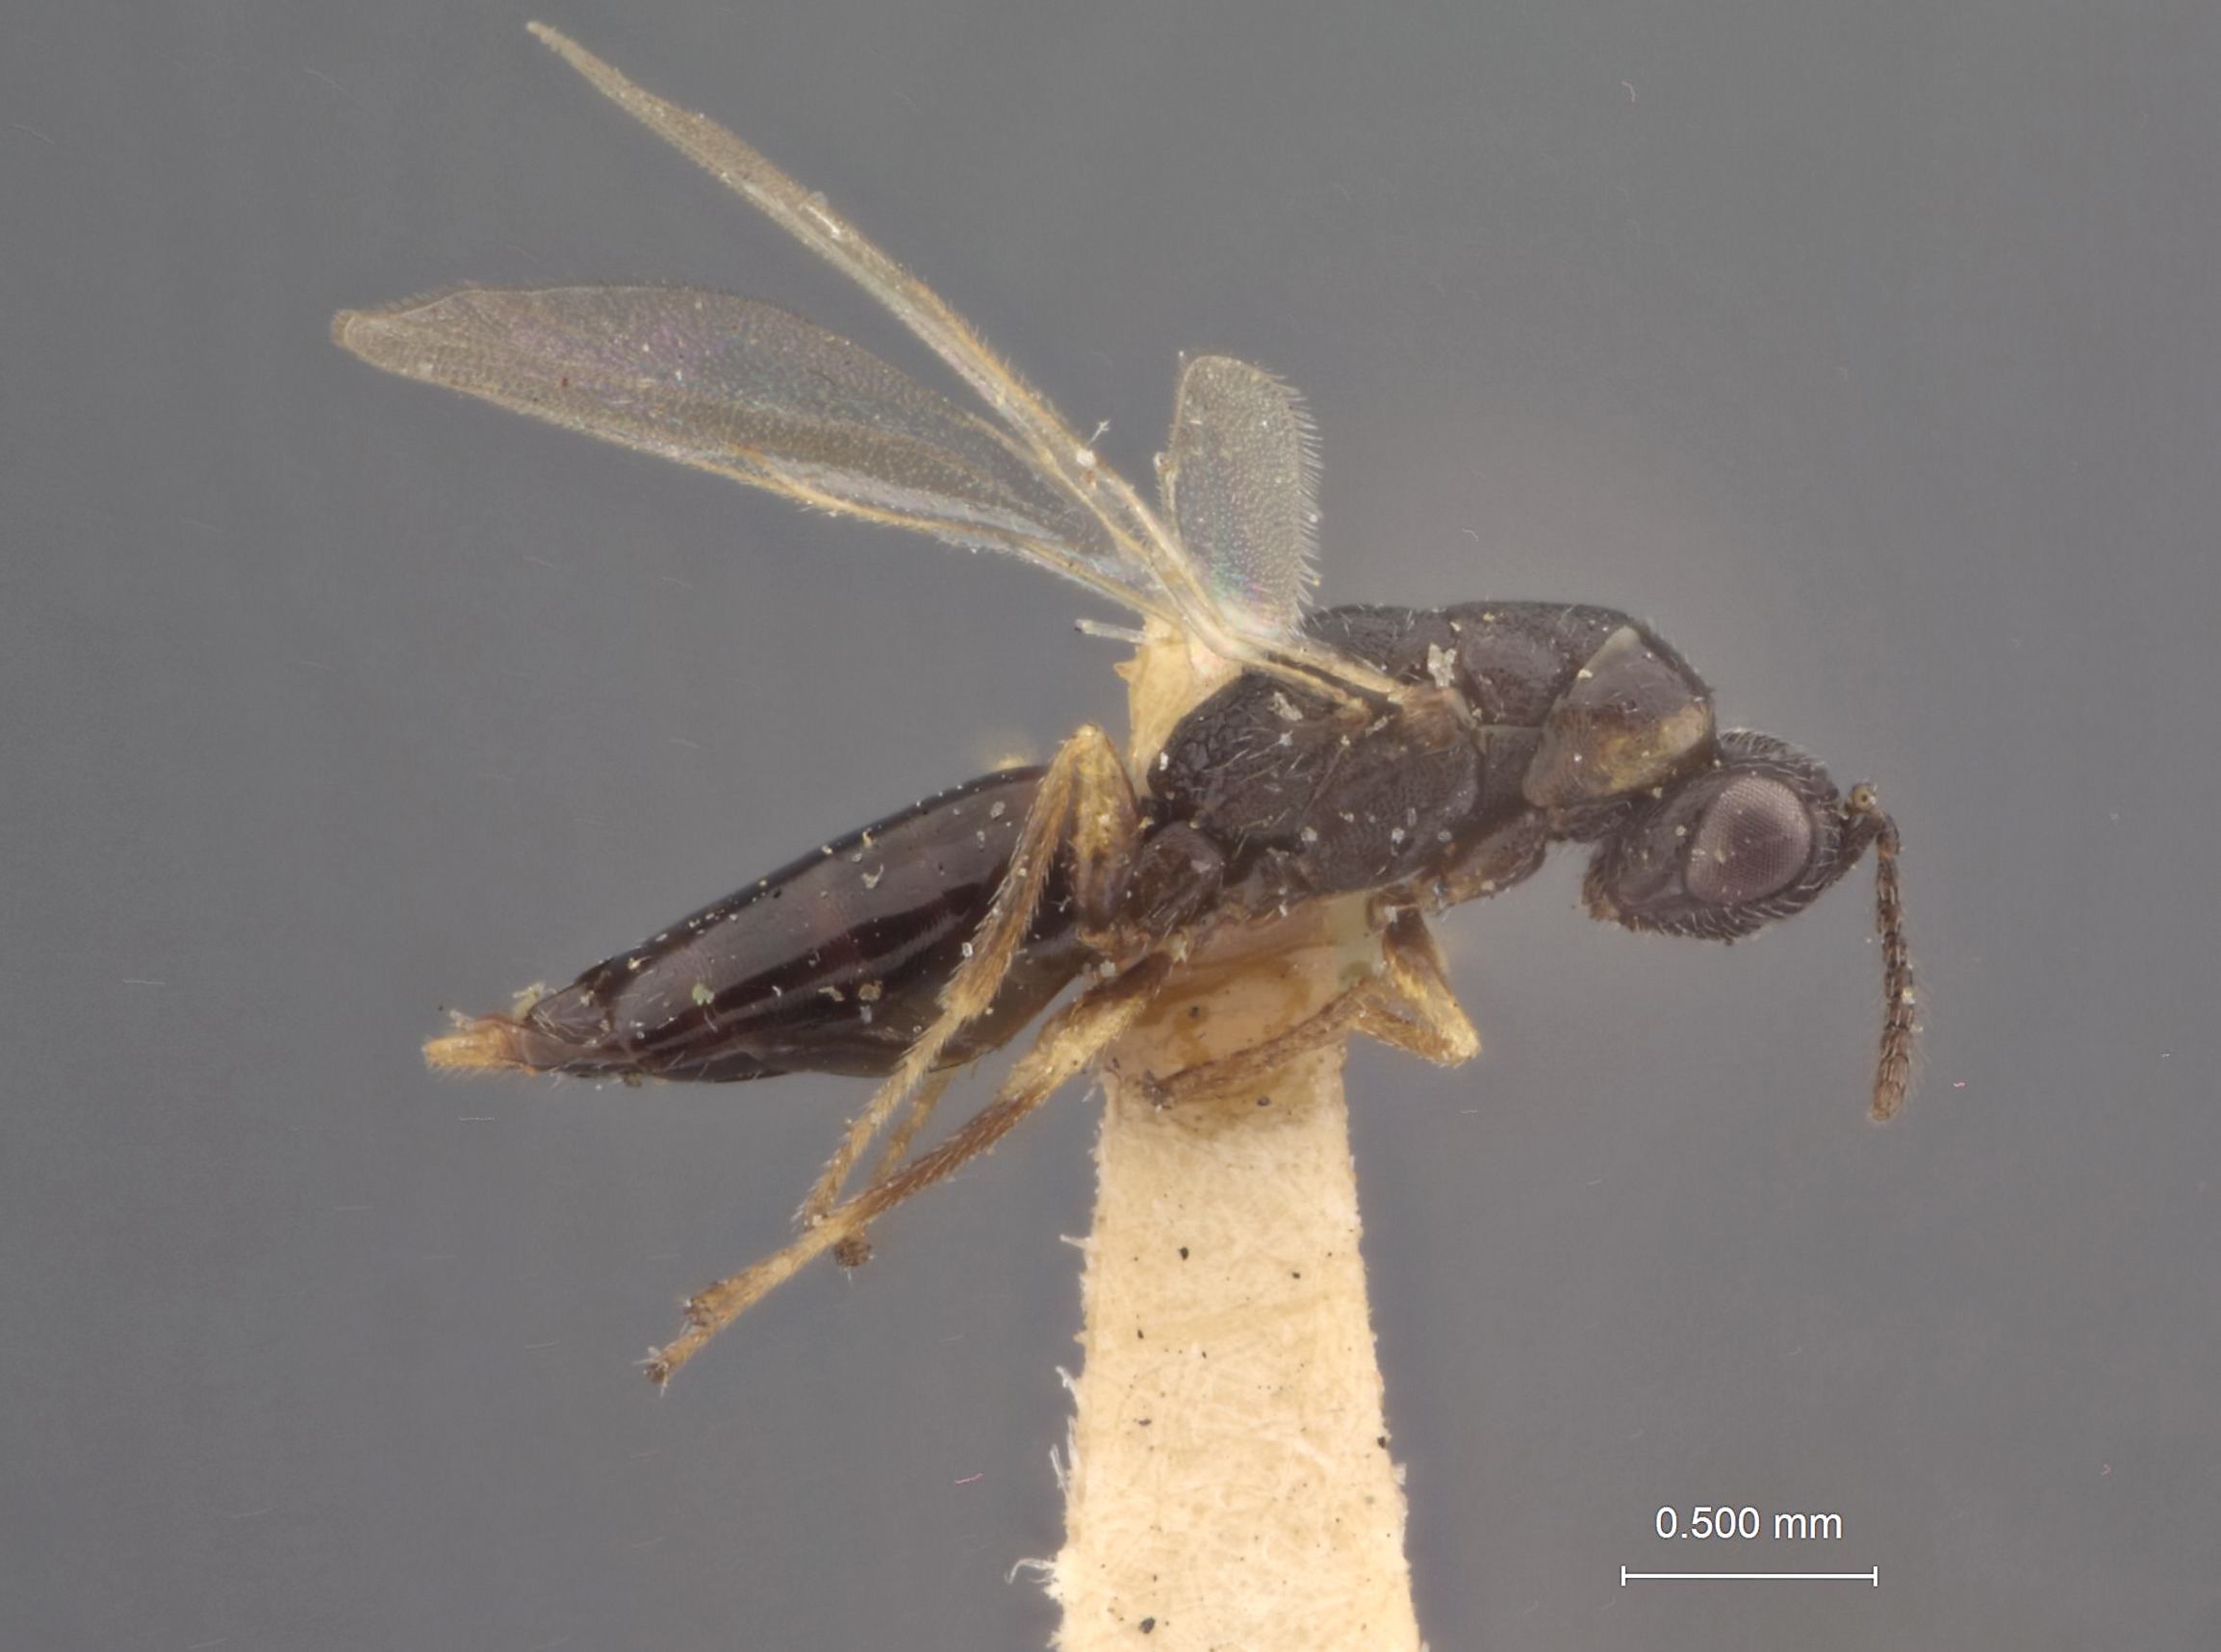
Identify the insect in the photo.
Harmolita poophila
